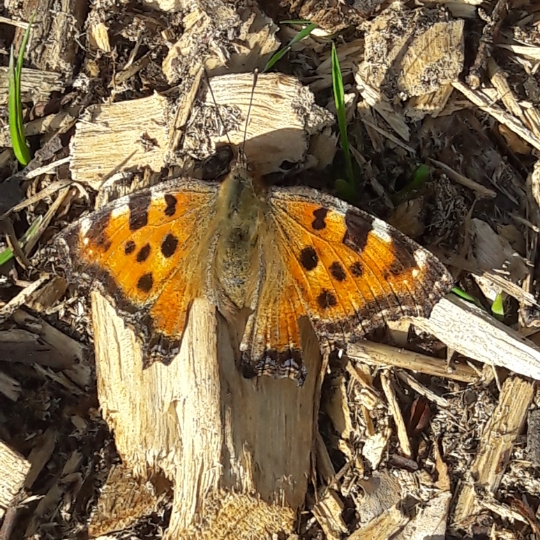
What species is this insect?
Nymphalis polychloros
